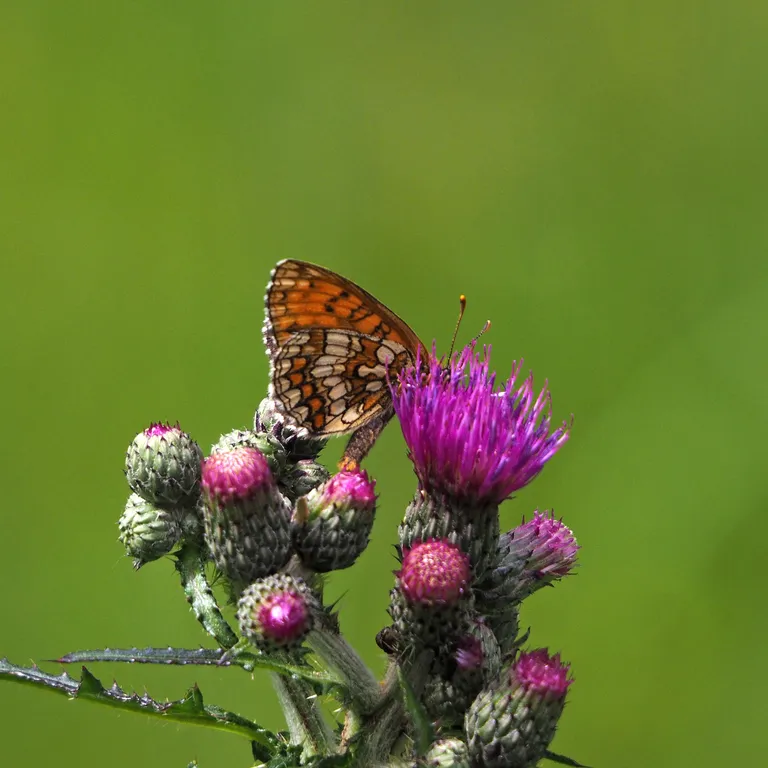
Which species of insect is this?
Melitaea athalia
